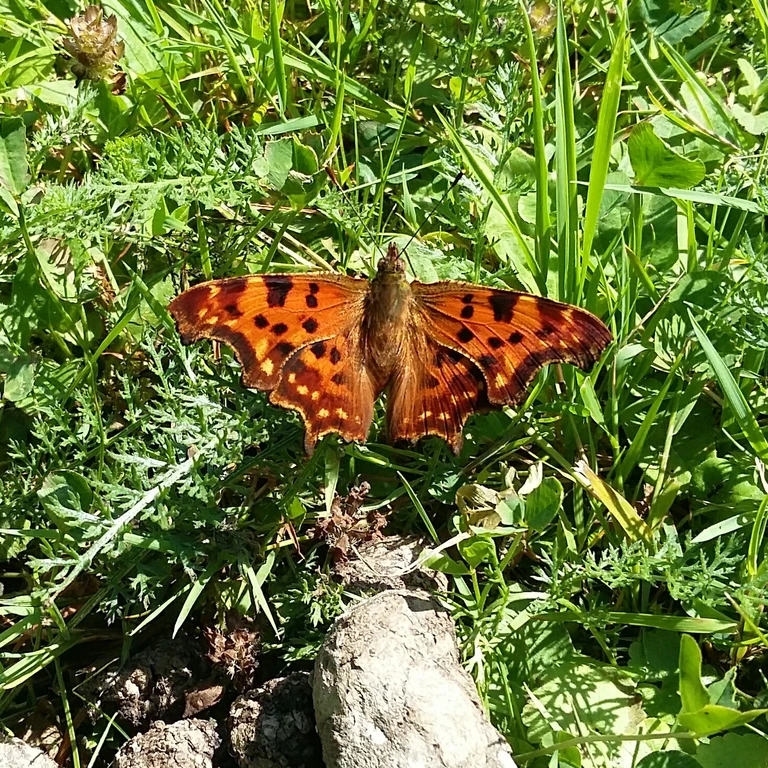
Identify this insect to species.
Polygonia c-album
